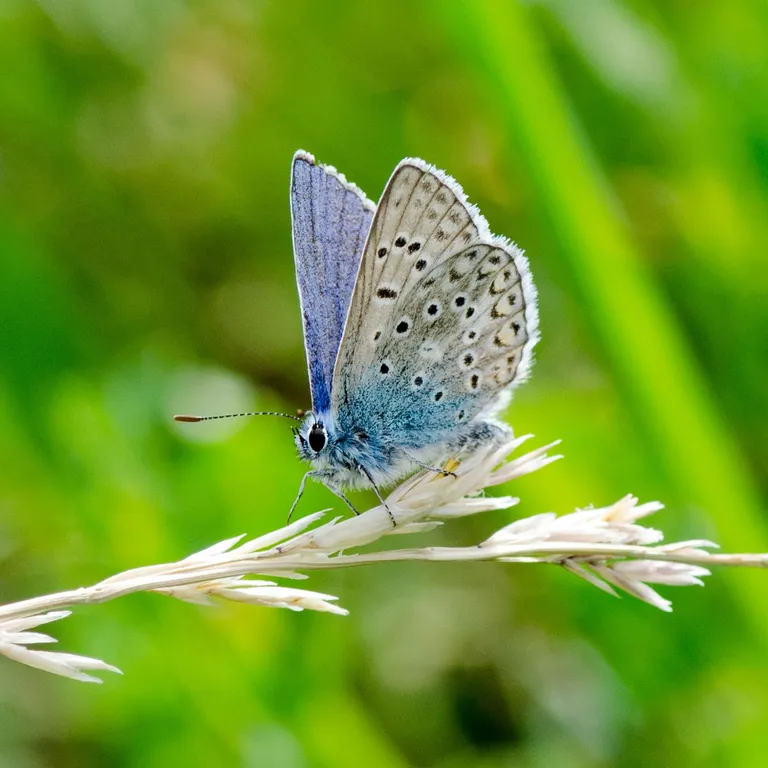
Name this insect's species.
Polyommatus icarus
